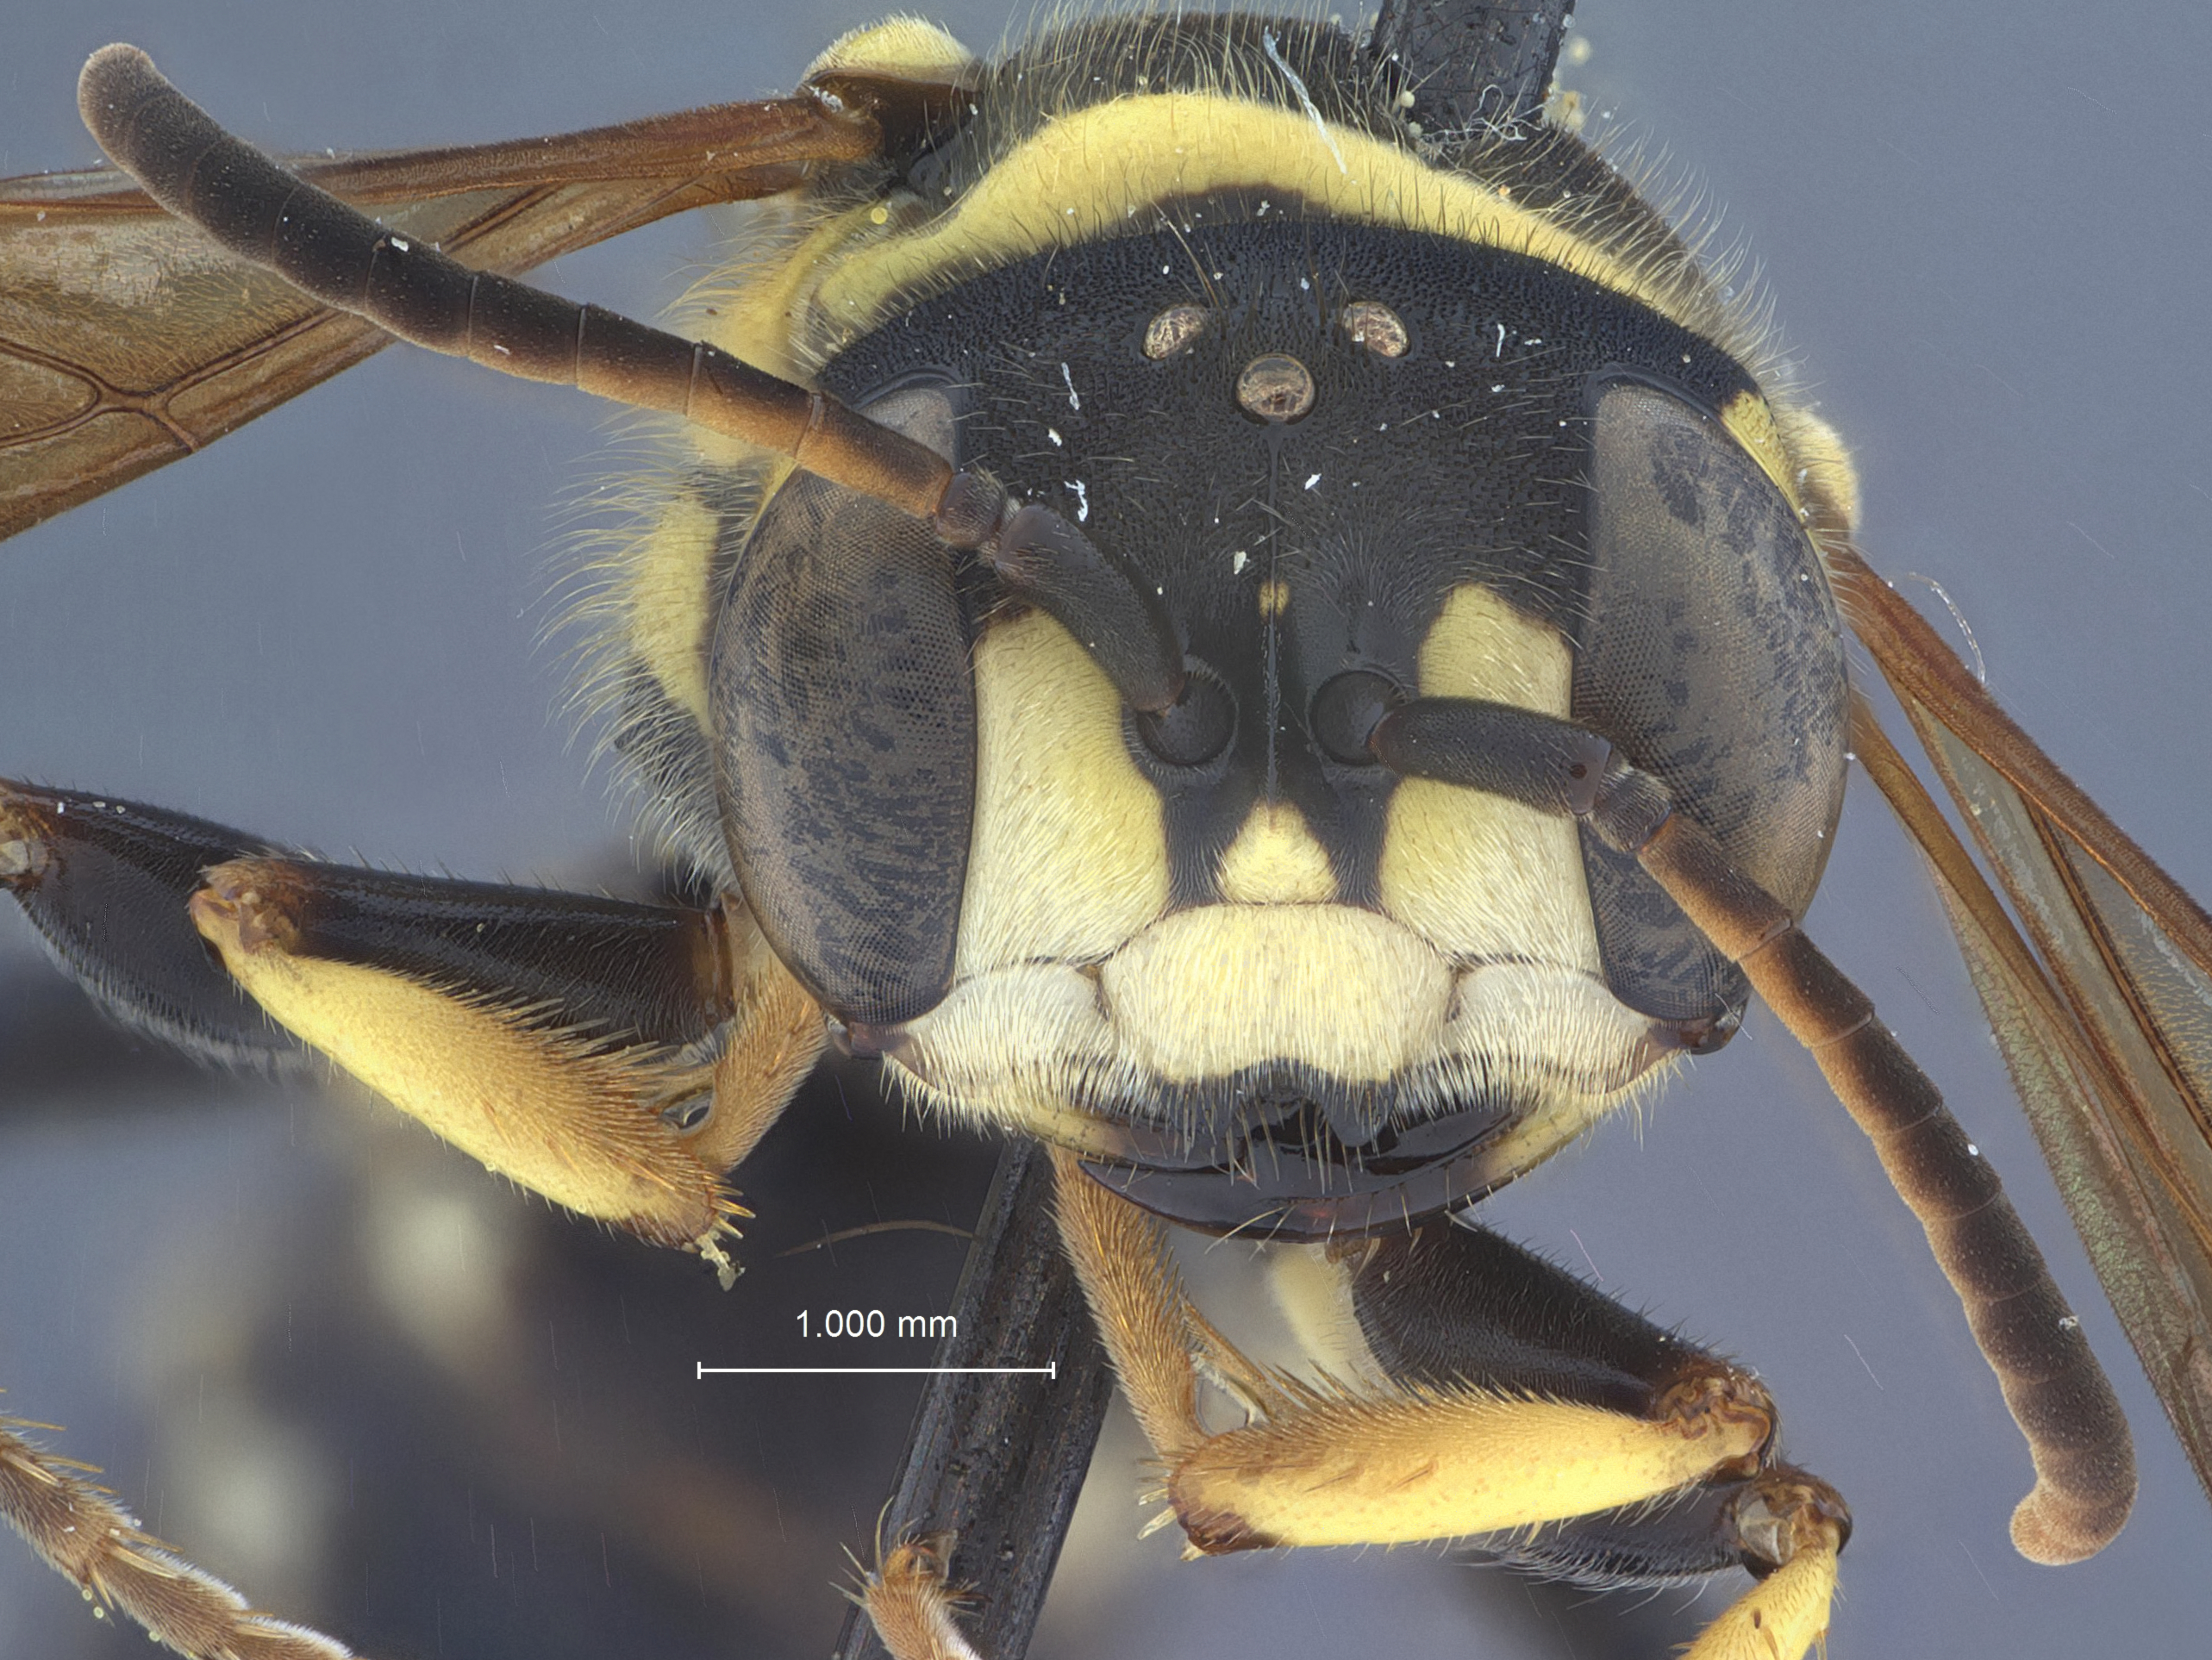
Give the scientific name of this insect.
Cerceris watlingensis
